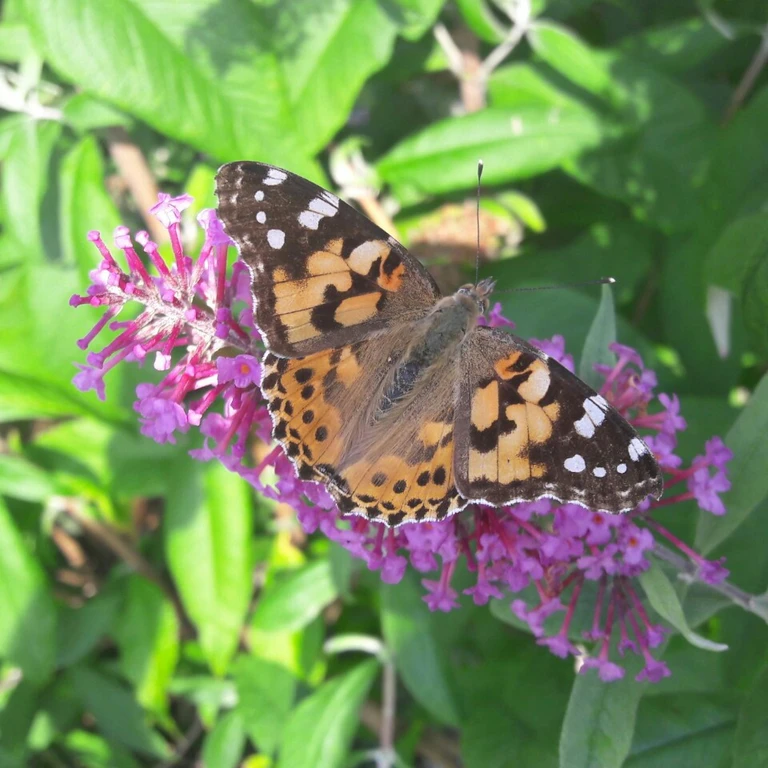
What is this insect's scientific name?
Vanessa cardui
